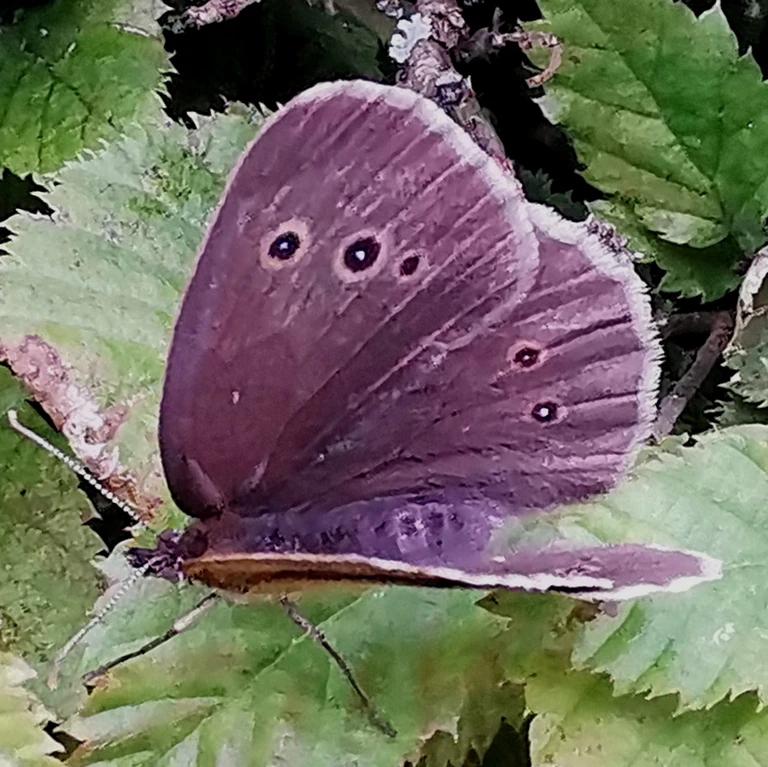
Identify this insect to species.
Aphantopus hyperantus
